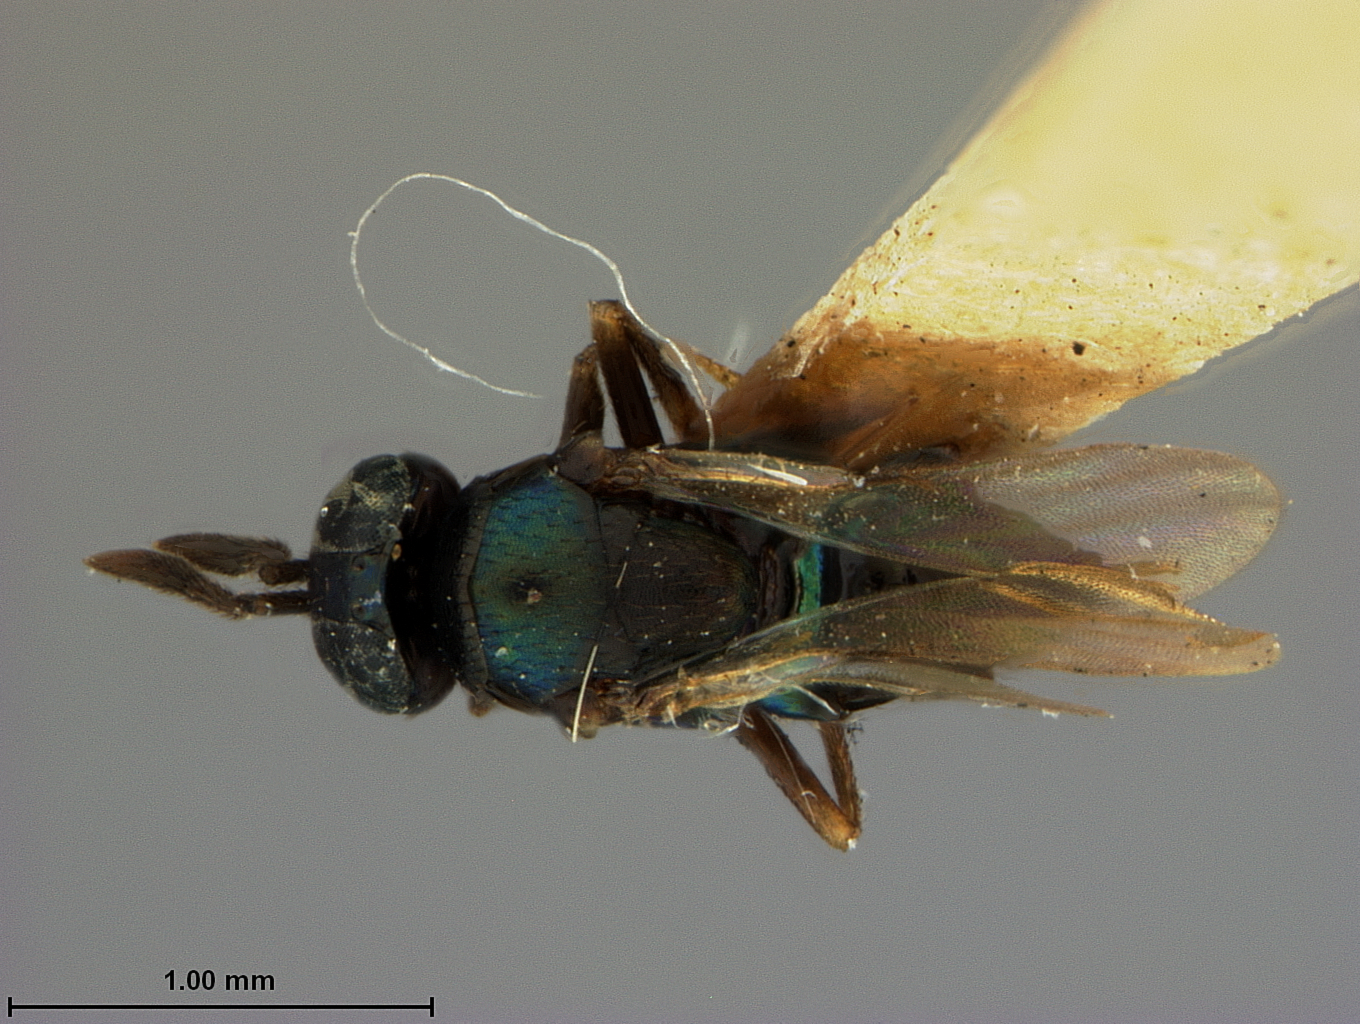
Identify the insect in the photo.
Encyrtus thyreodontis
